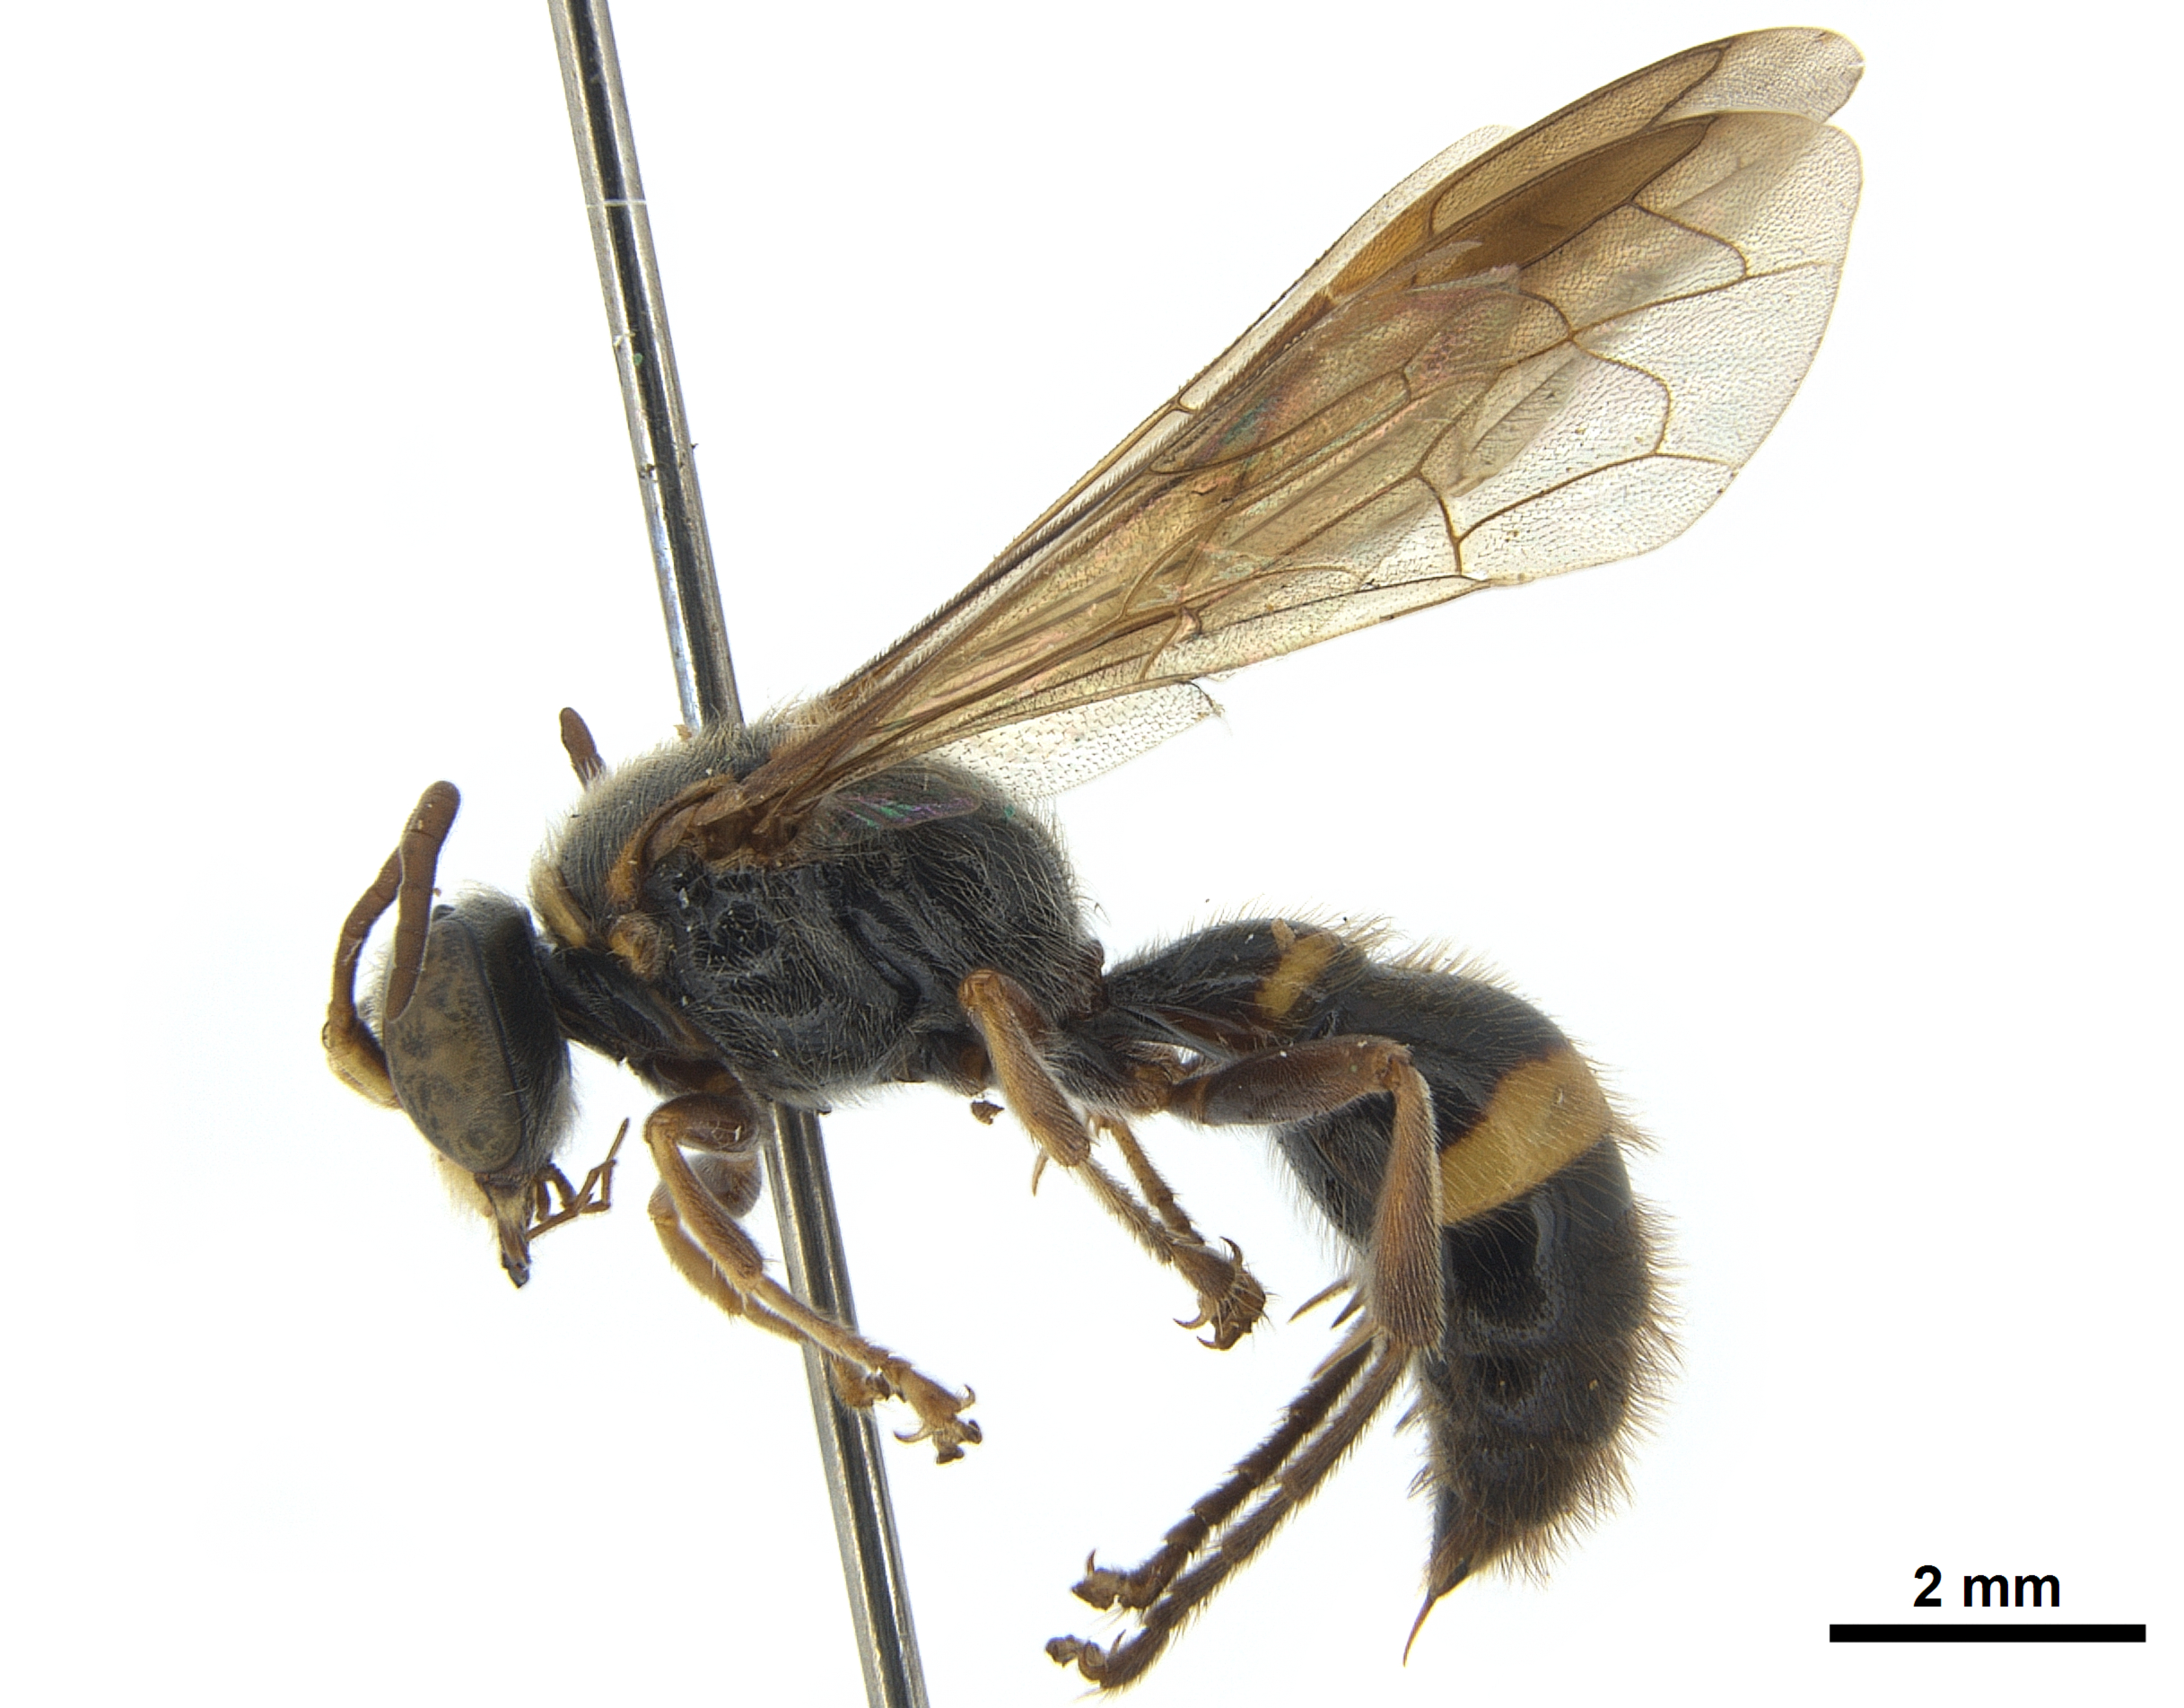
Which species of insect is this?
Eogorytes fulvohirtus
